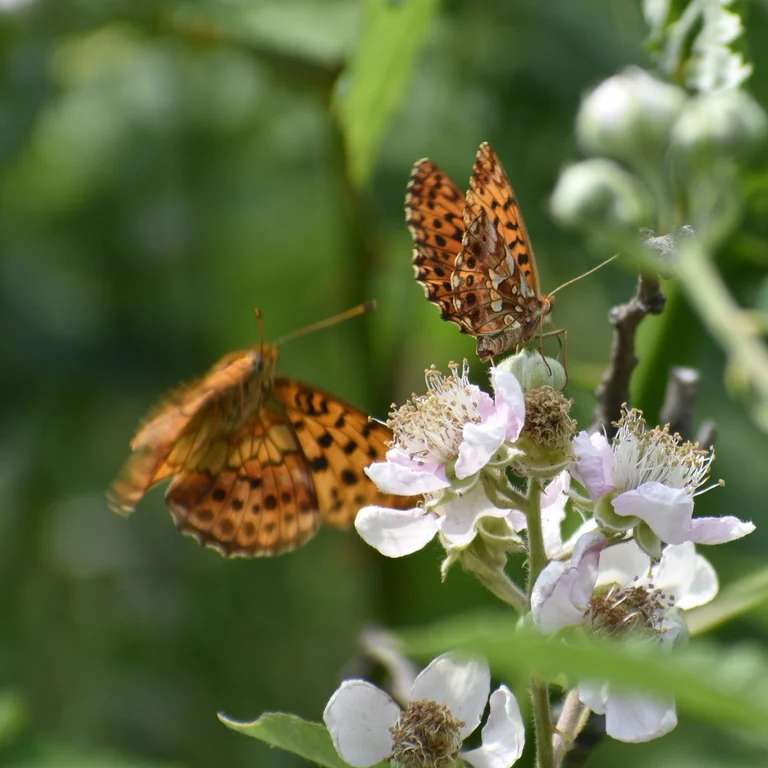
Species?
Boloria dia
